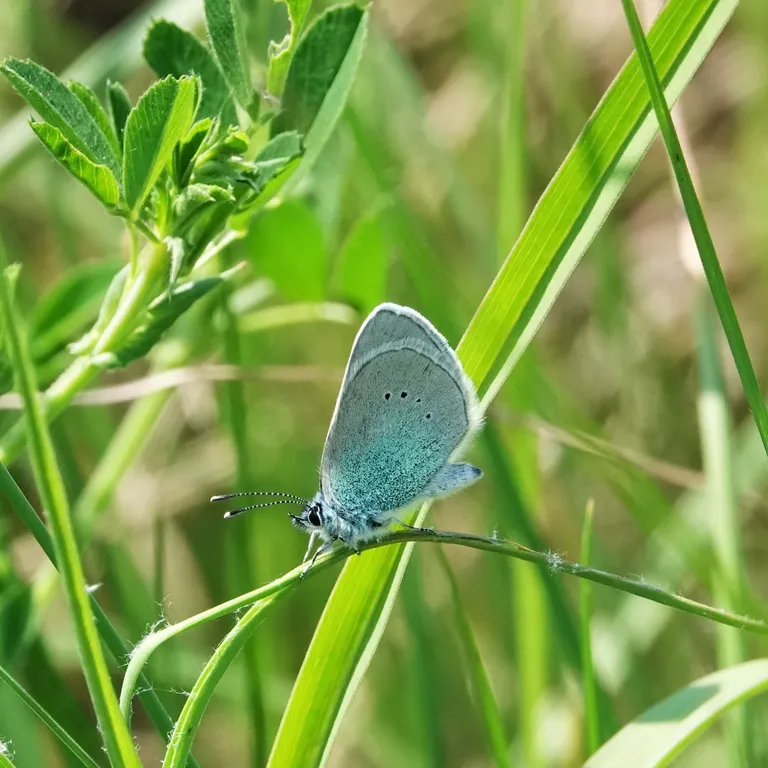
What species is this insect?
Glaucopsyche alexis
